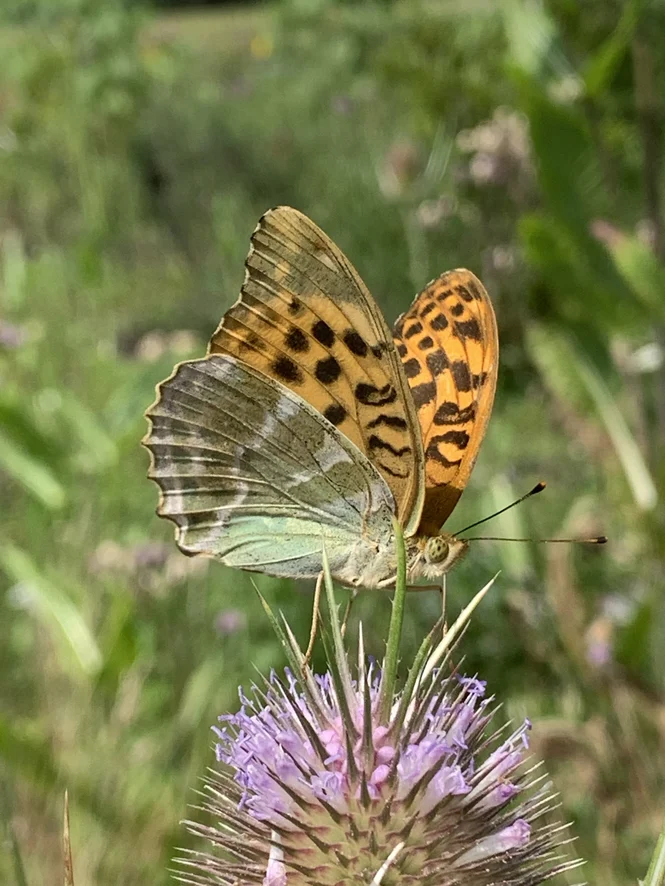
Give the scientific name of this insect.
Argynnis paphia
